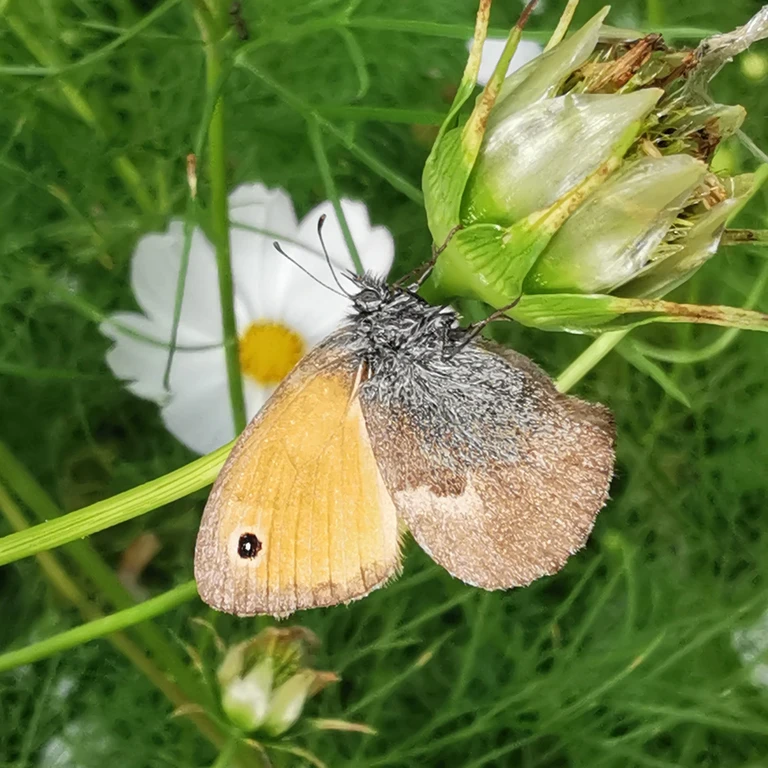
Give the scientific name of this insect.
Coenonympha pamphilus
